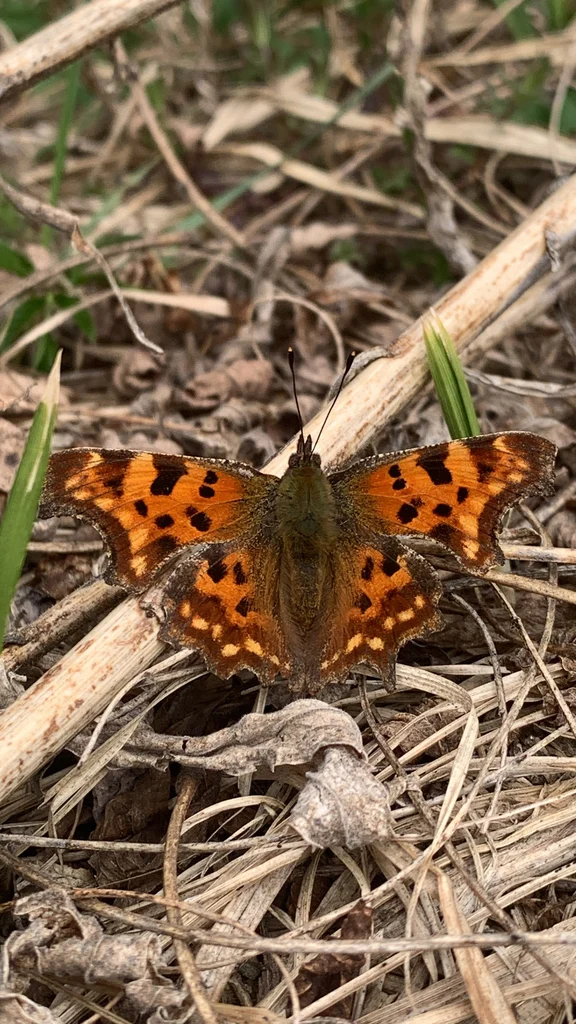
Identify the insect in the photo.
Polygonia c-album
